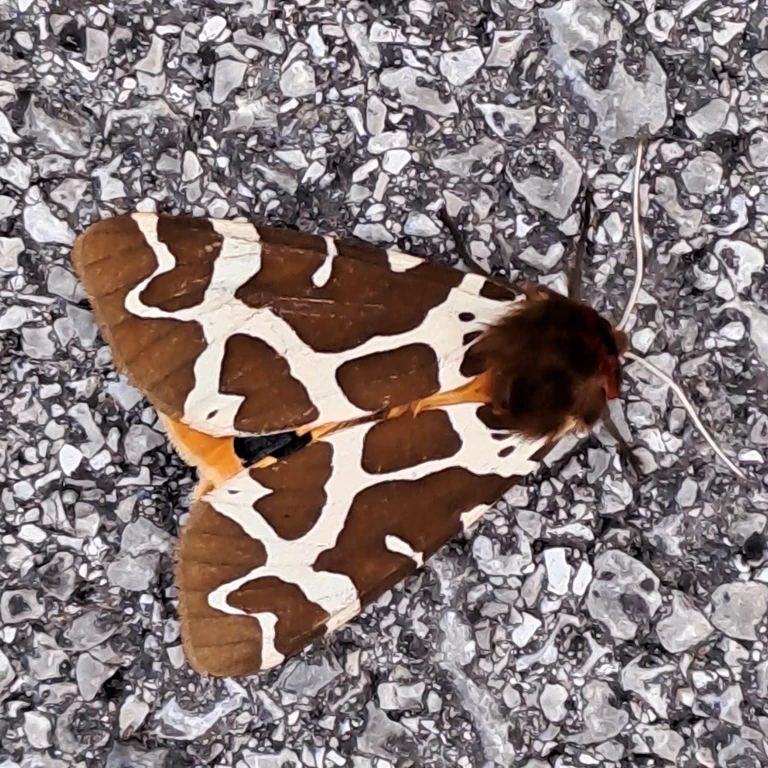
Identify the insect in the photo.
Arctia caja
